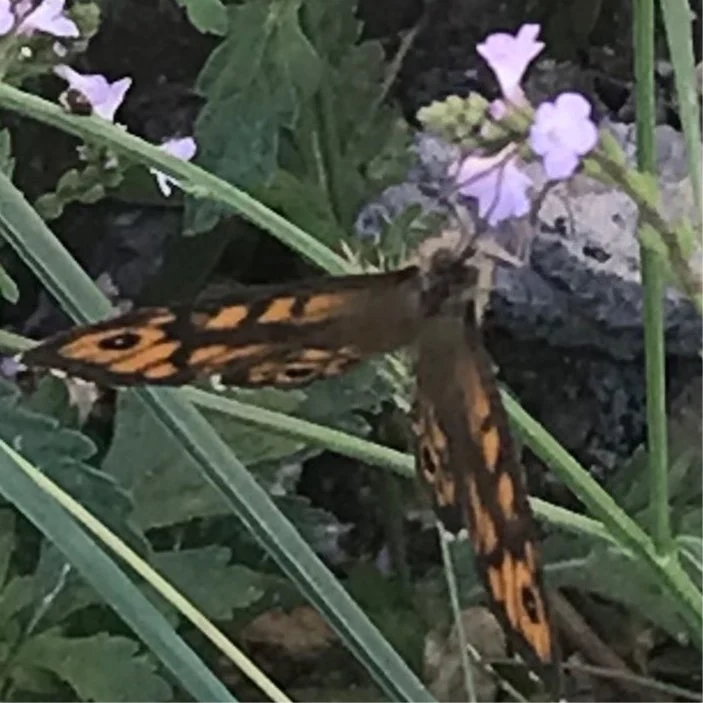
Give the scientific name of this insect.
Lasiommata megera (also Pararge megera)
